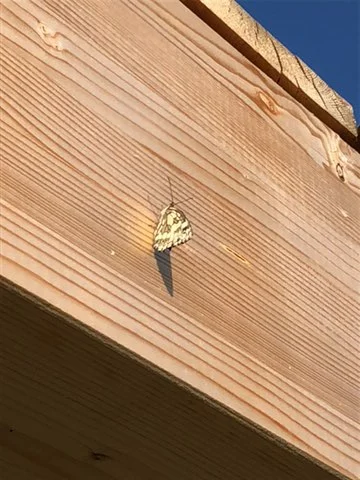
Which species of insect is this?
Melanargia galathea
